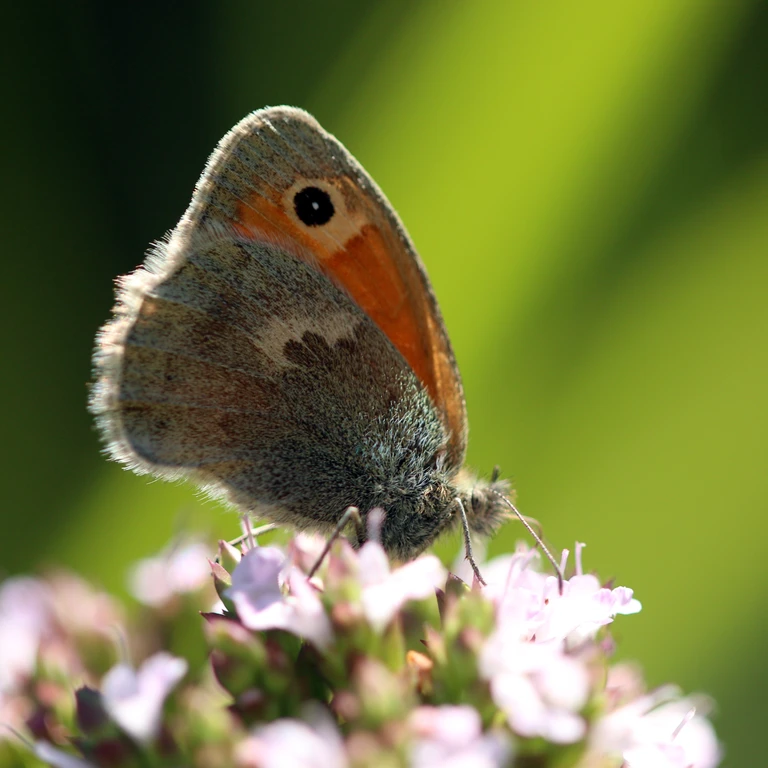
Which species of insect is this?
Coenonympha pamphilus
